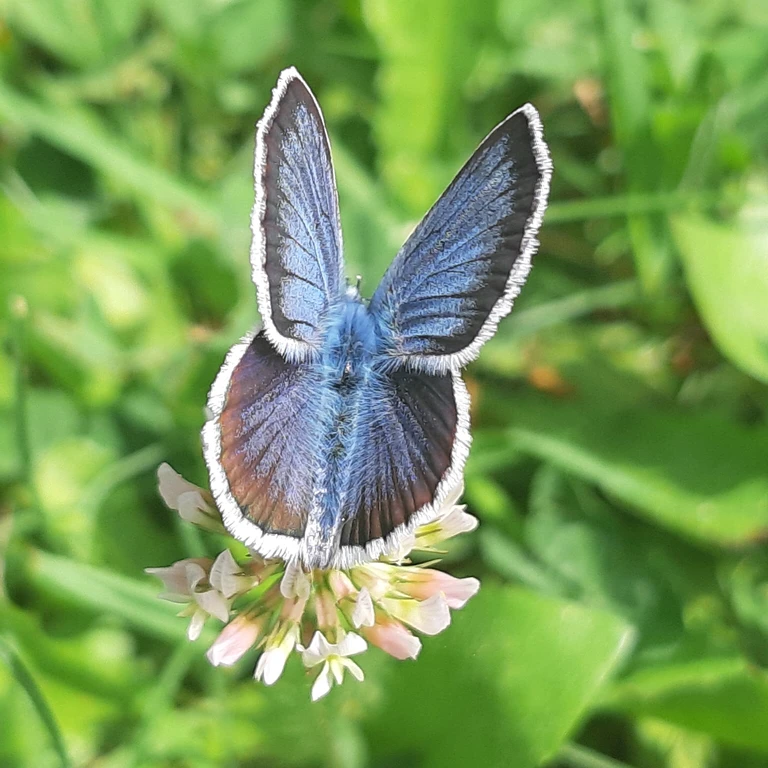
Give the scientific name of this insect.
Plebejus argus
